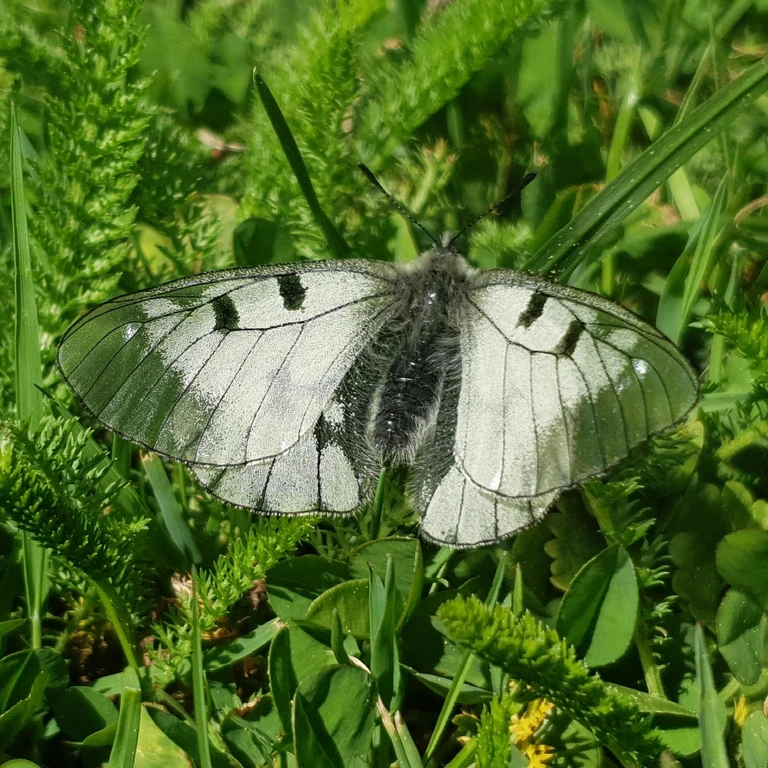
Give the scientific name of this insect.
Parnassius mnemosyne
